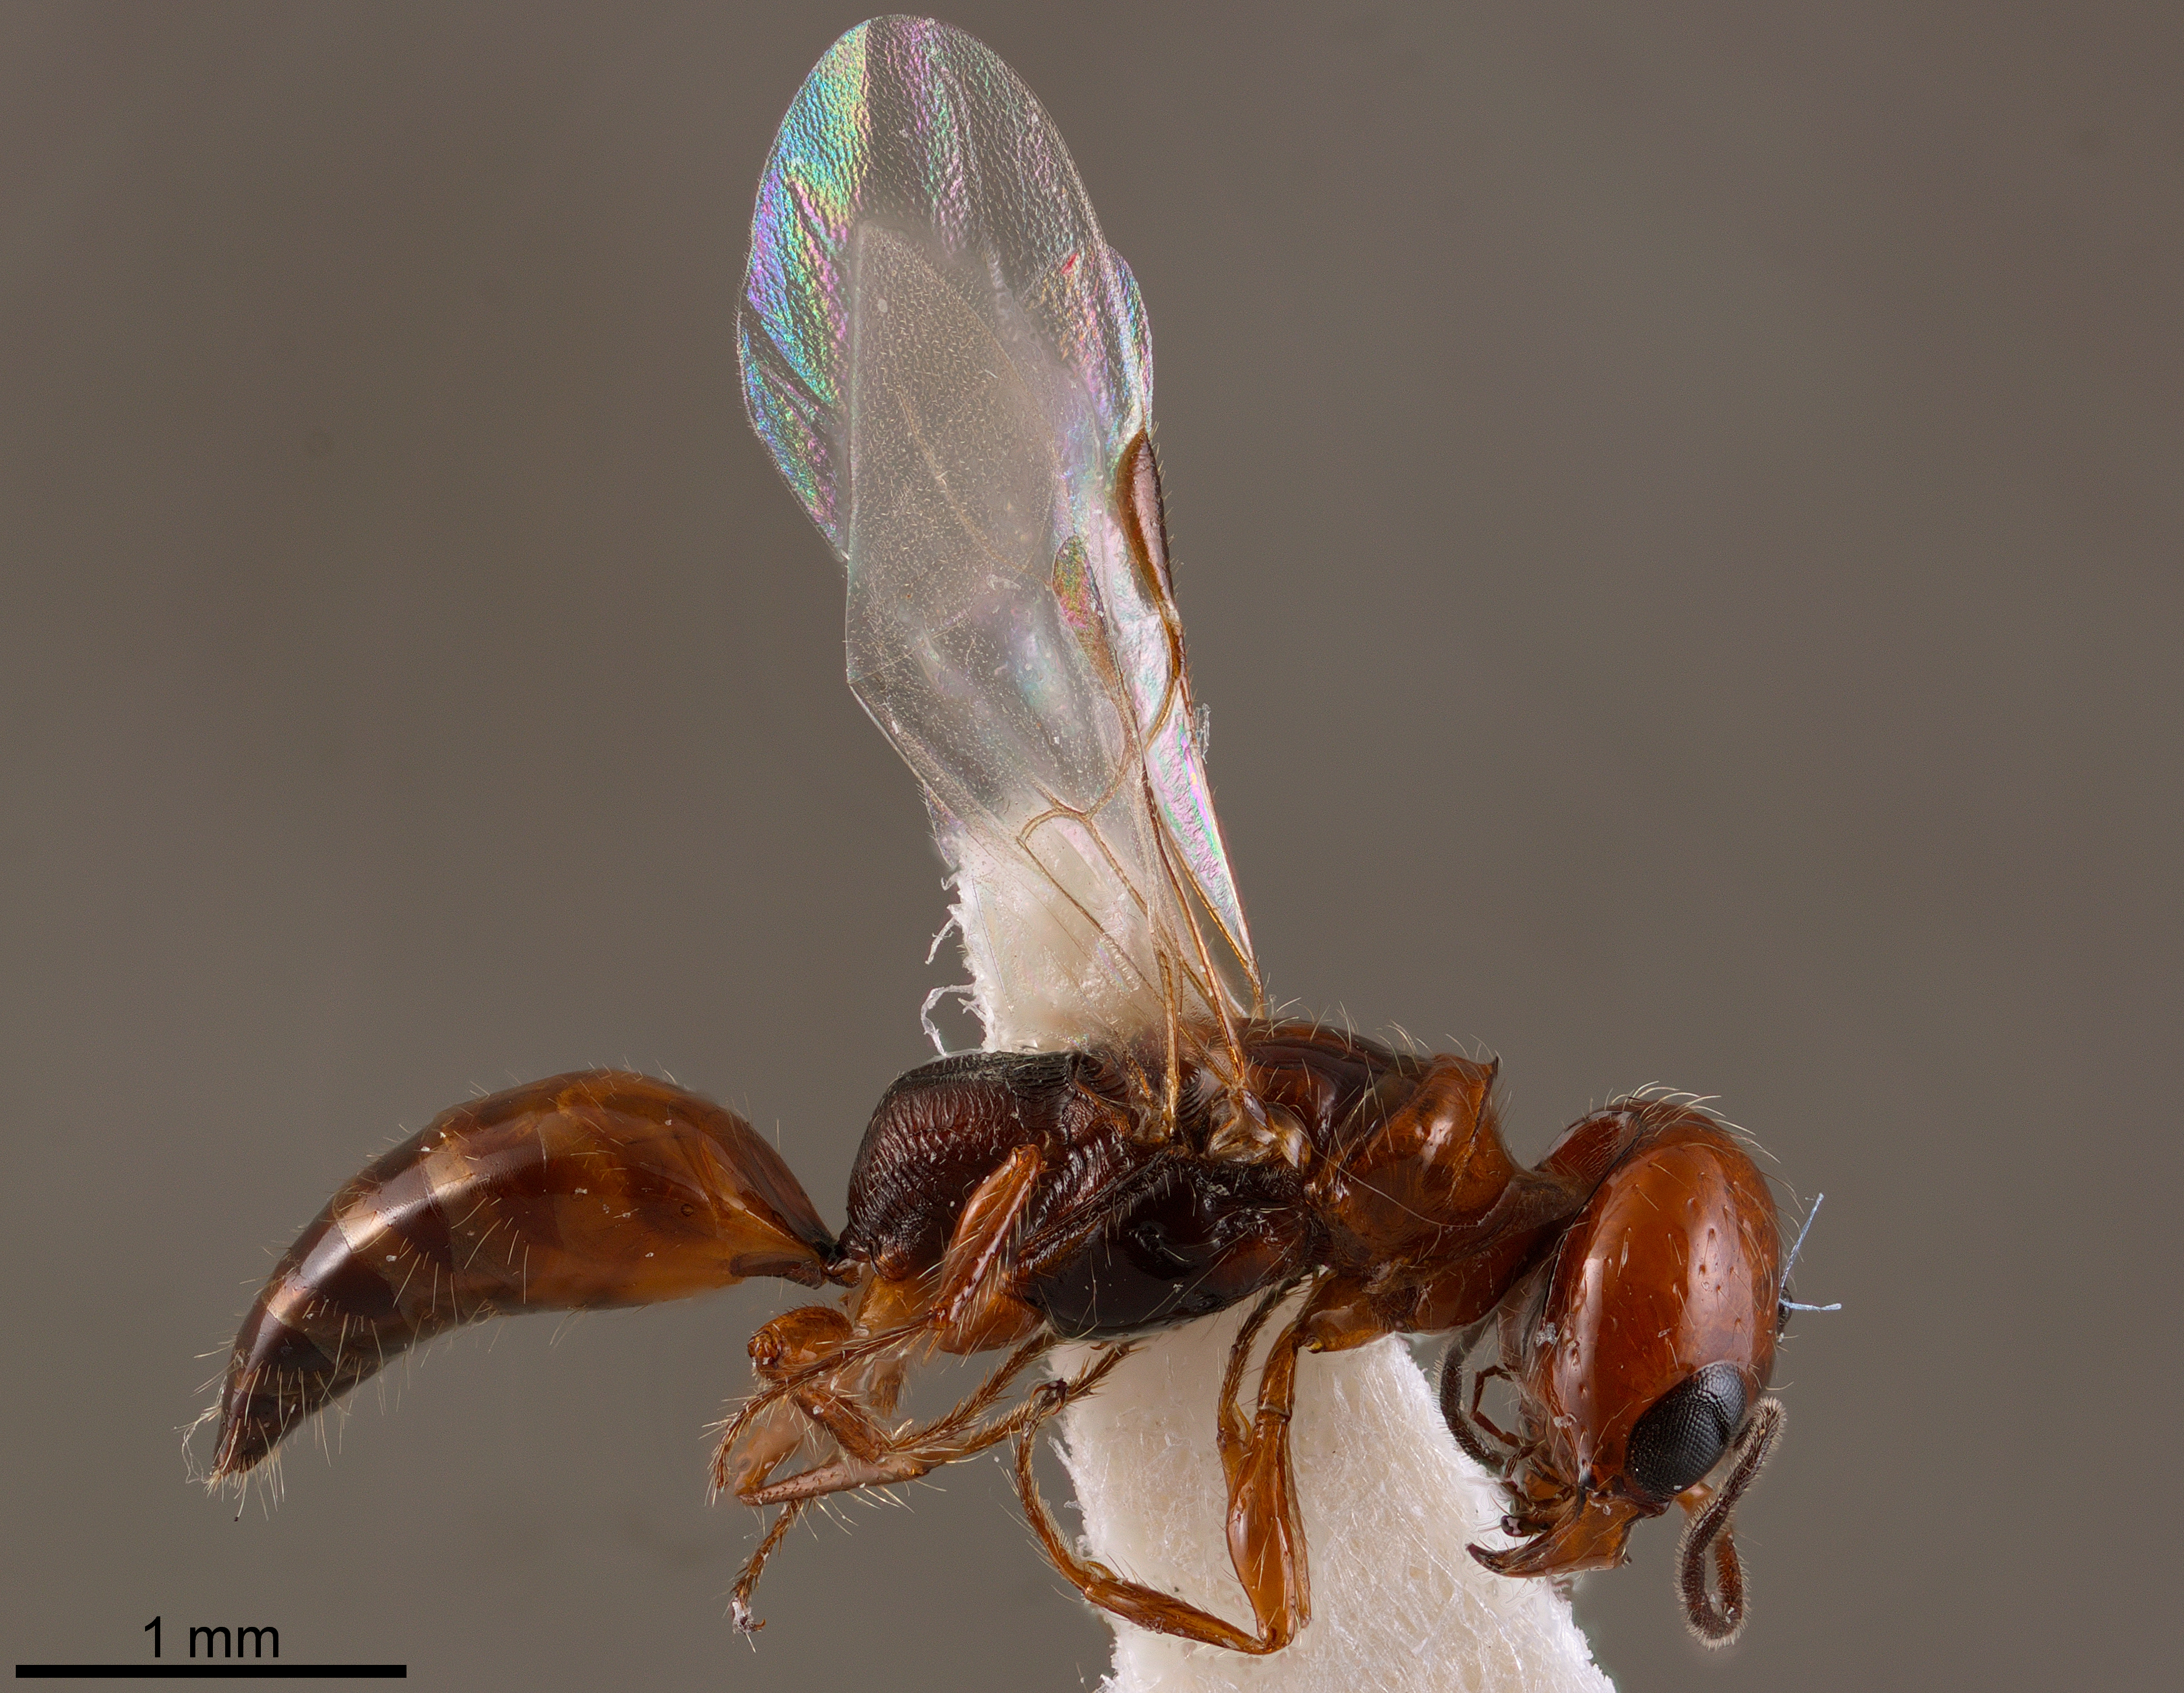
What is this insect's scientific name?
Prosapenesia lacteipennis
